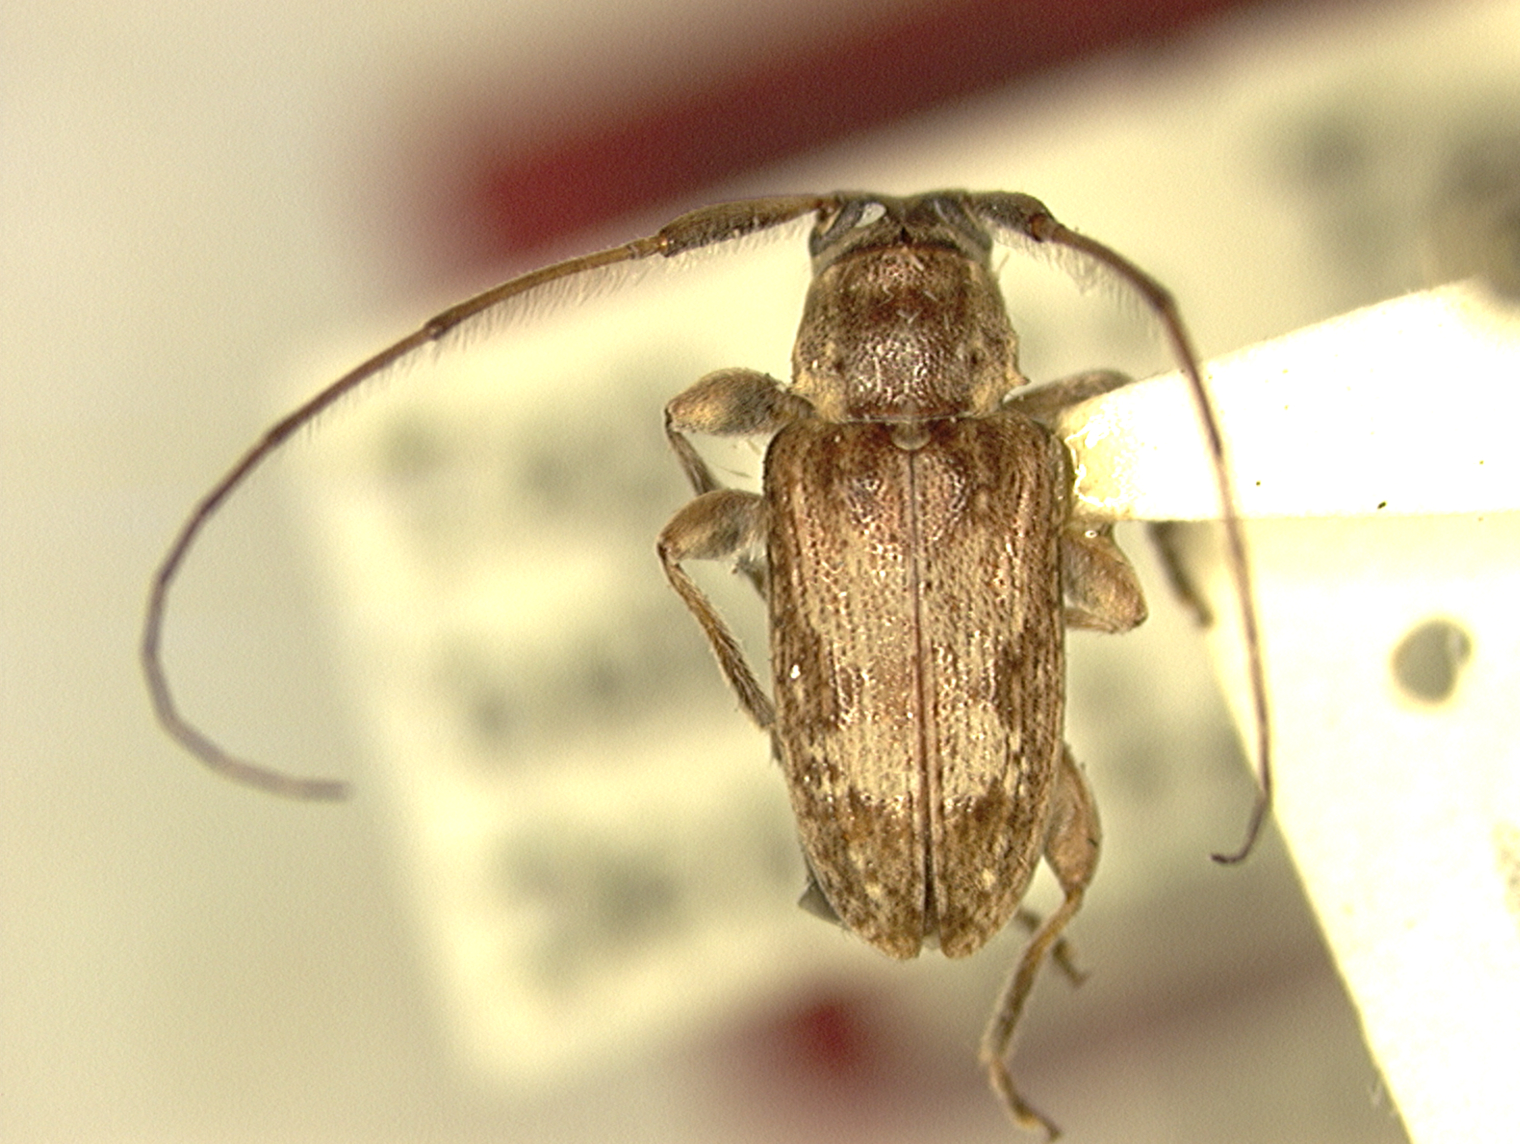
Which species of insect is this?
Sciadella aureopleura
